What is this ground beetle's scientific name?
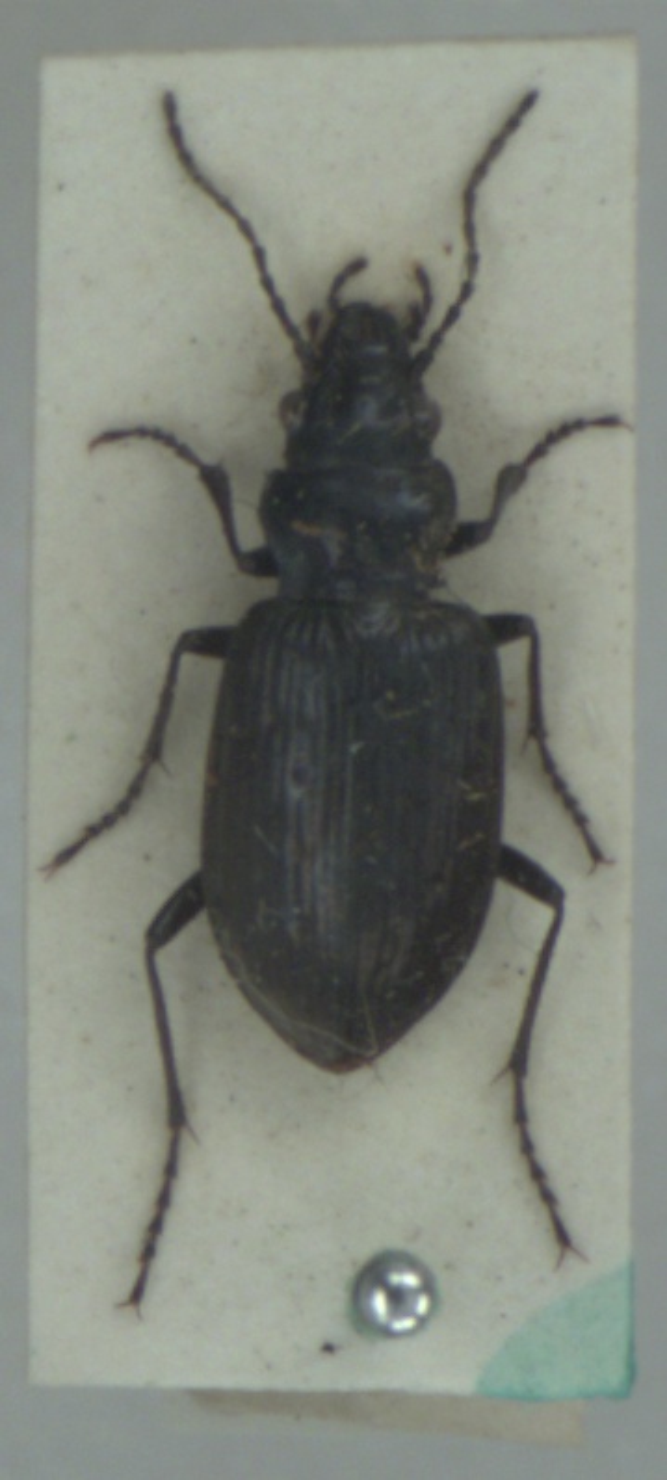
Pelophila borealis
